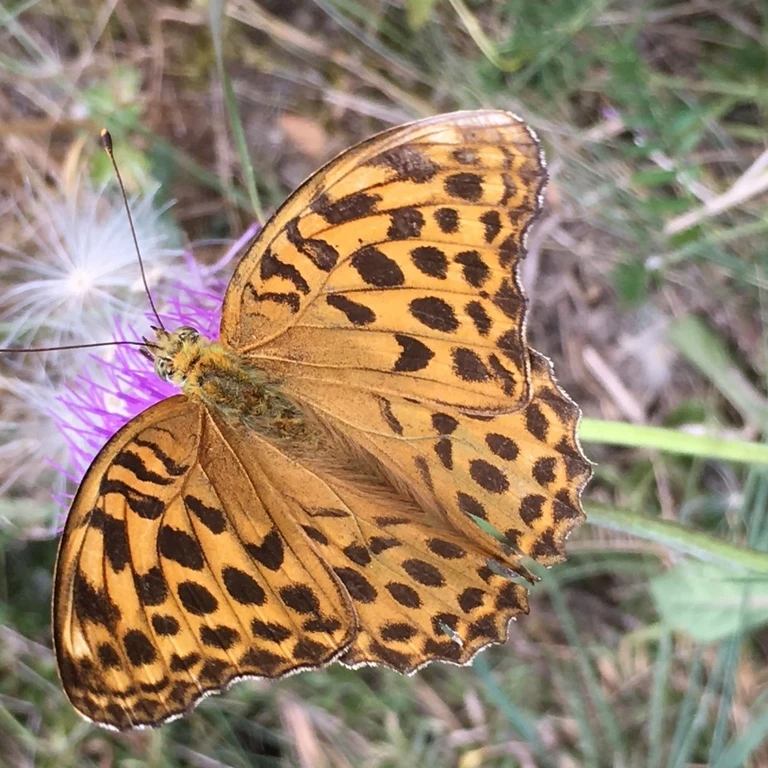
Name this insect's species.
Argynnis paphia
